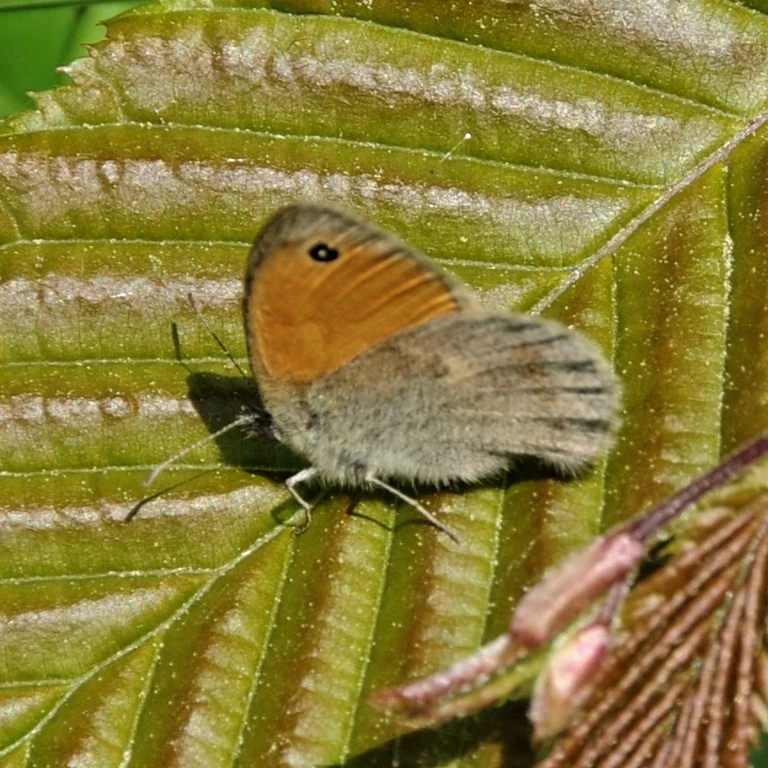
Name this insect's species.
Coenonympha pamphilus
